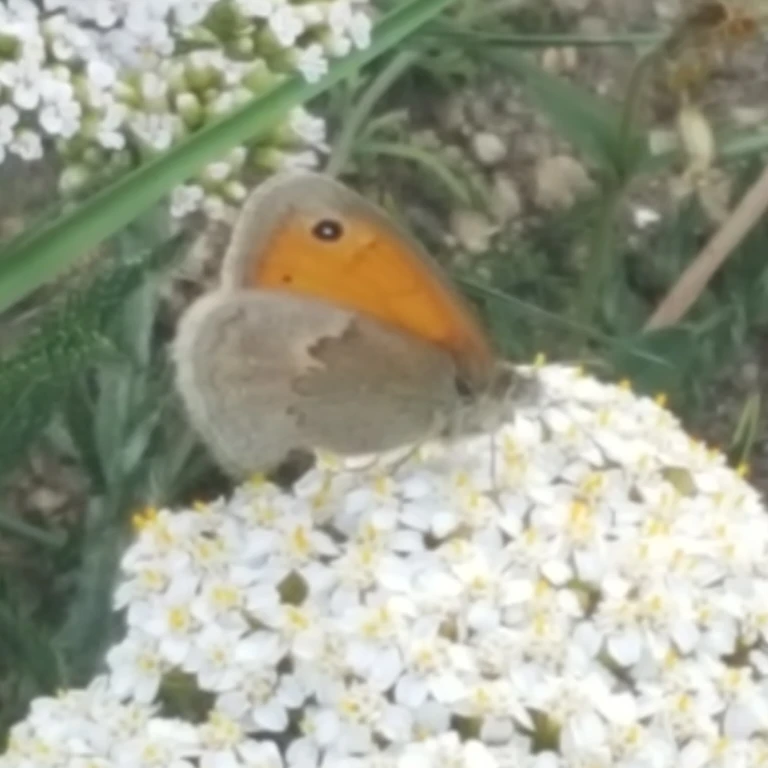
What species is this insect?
Coenonympha pamphilus
